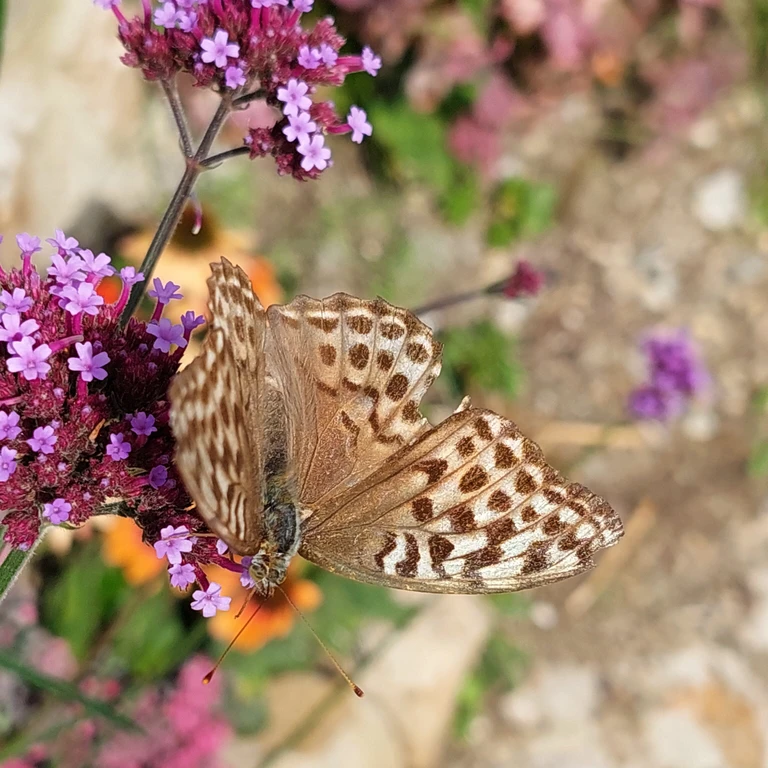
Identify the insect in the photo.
Argynnis paphia
